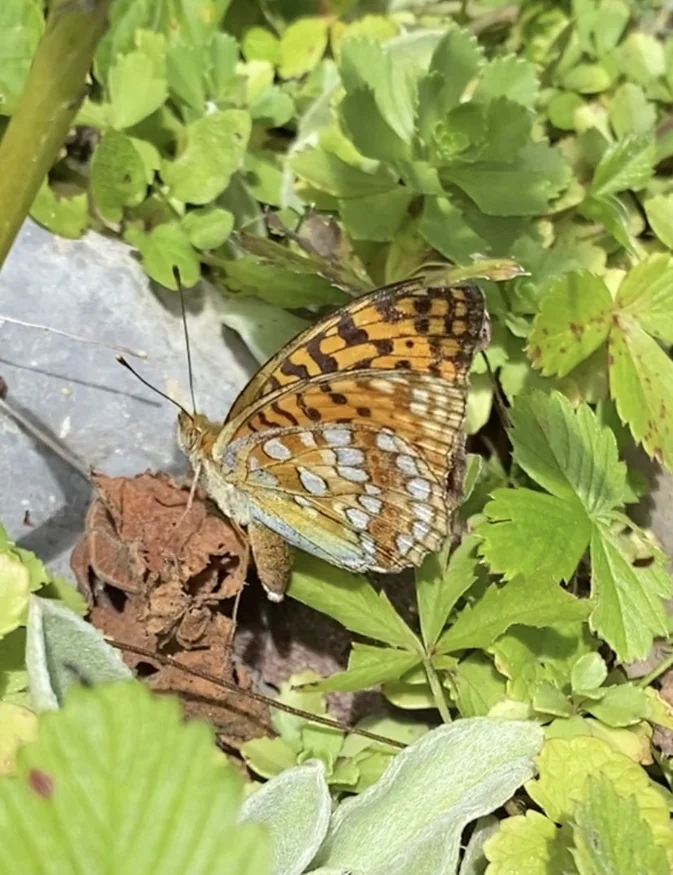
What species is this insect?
Fabriciana adippe
